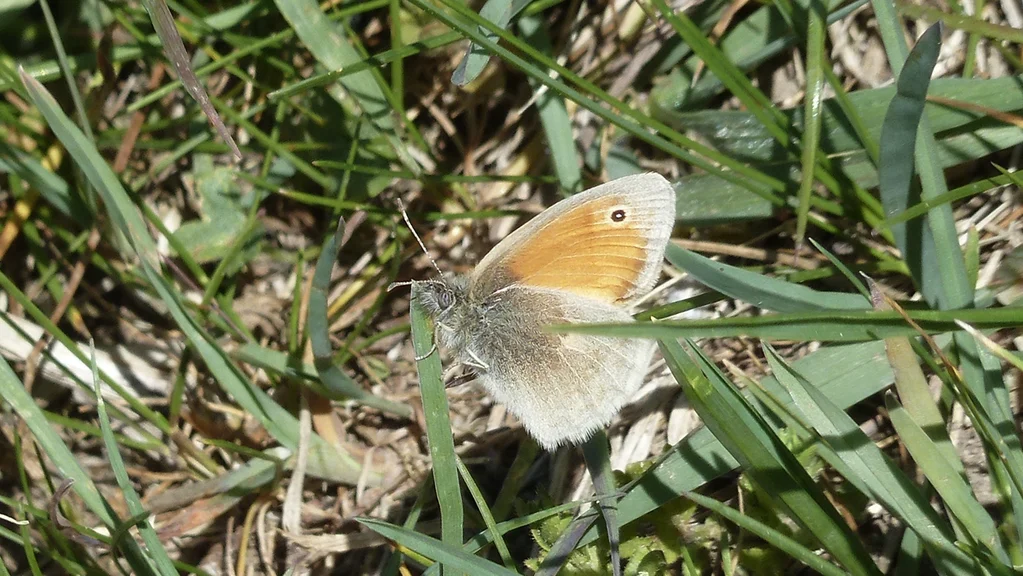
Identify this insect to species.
Coenonympha pamphilus
